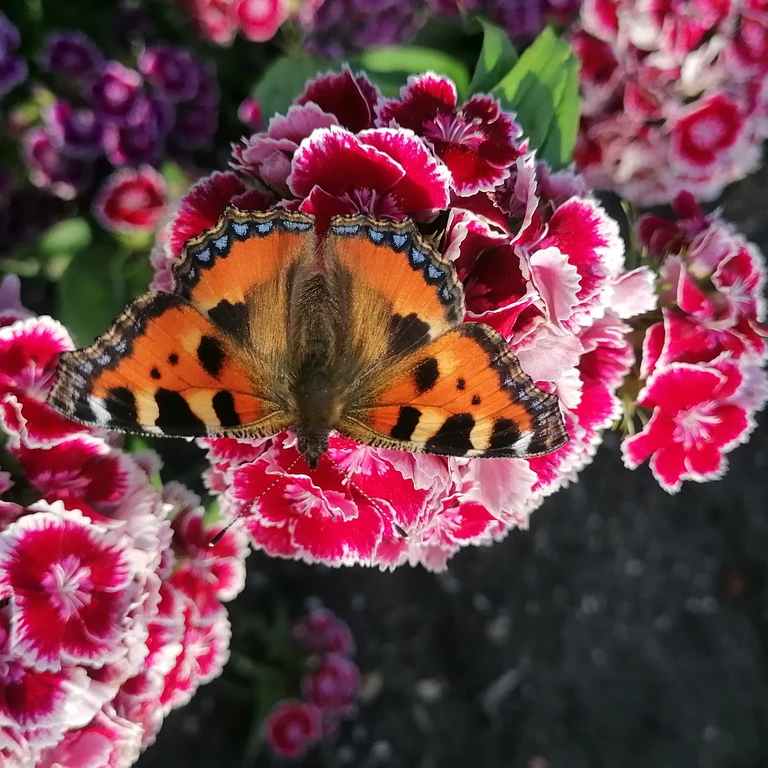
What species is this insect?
Aglais urticae
